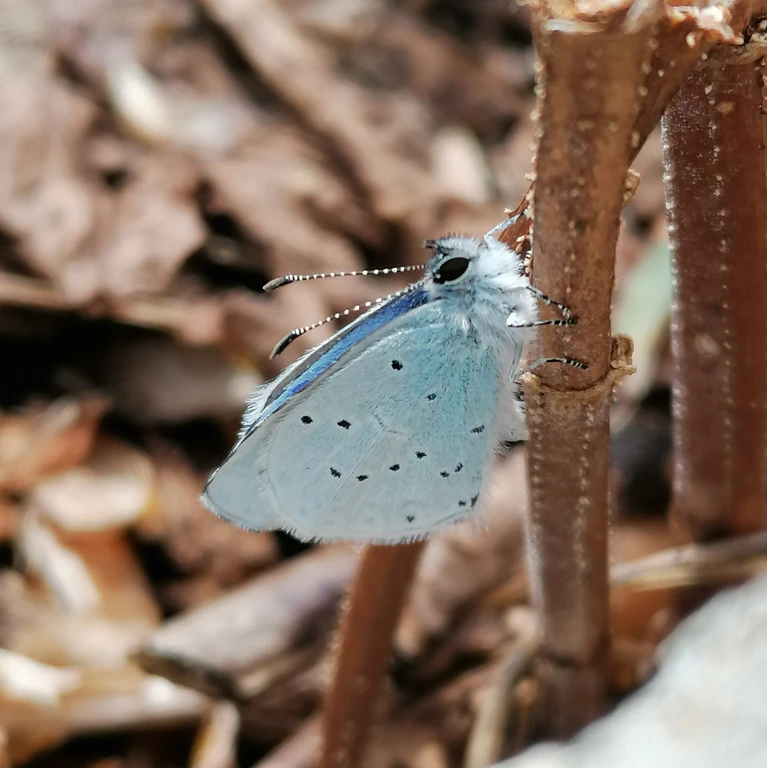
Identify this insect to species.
Celastrina argiolus
